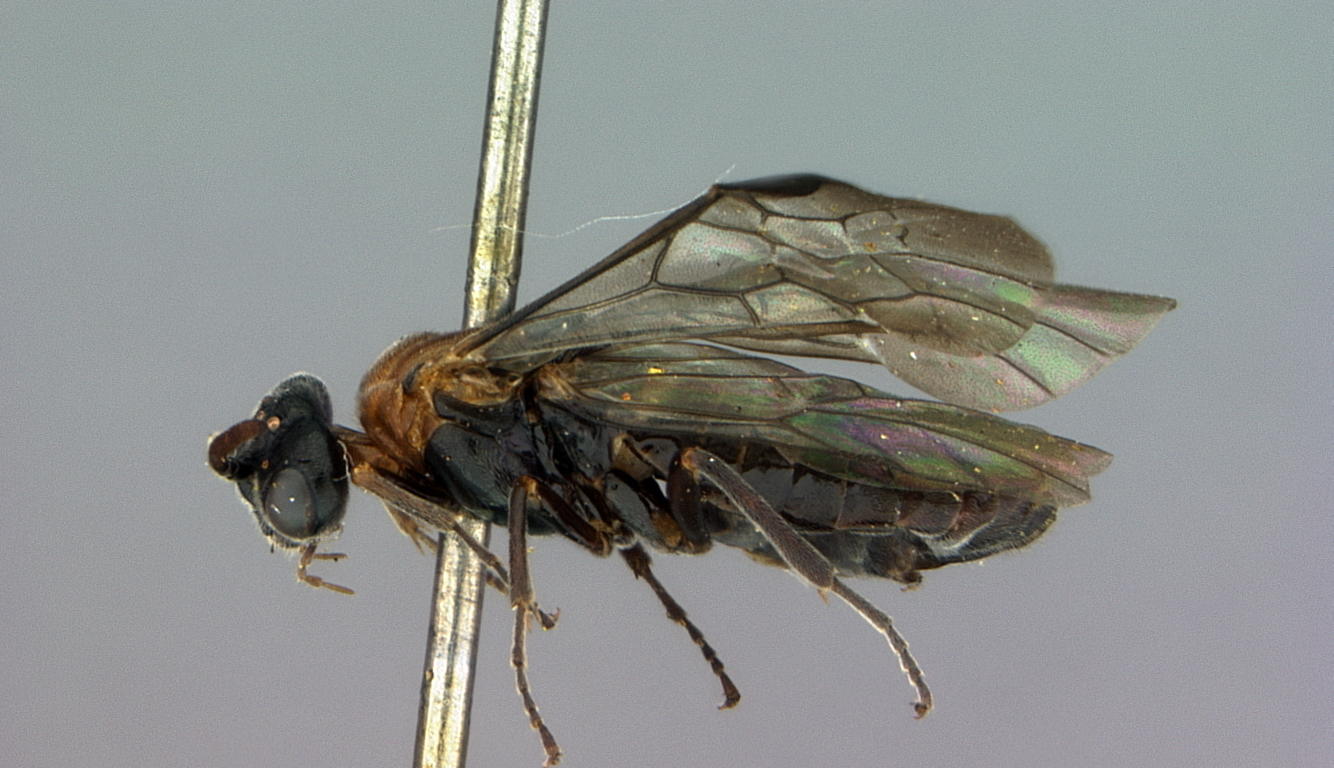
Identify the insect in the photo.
Sterictiphora cruenta
